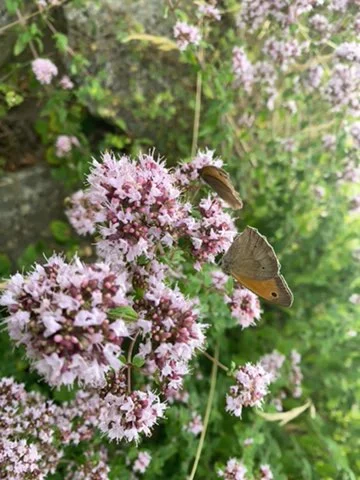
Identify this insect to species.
Maniola jurtina
